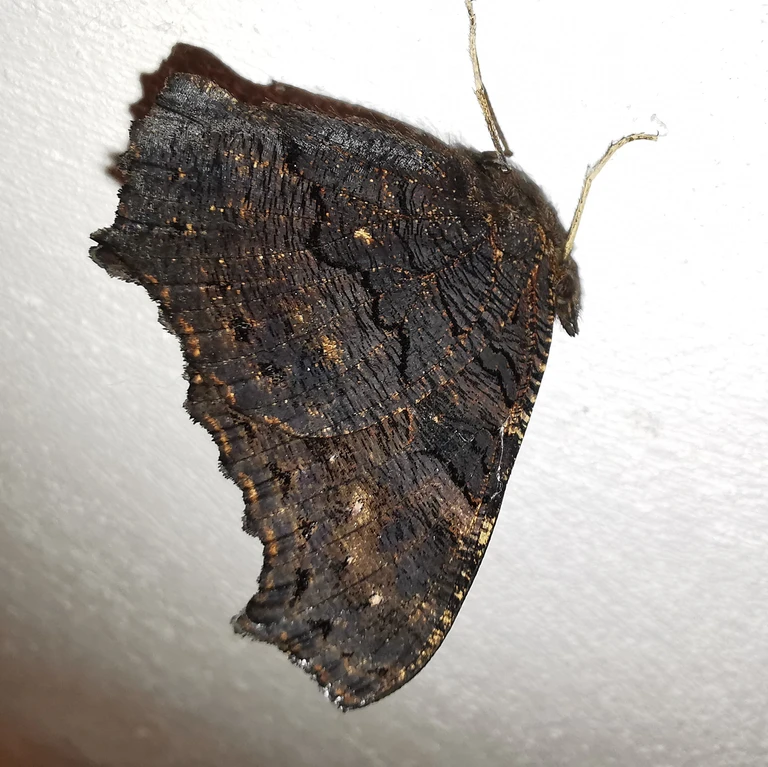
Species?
Aglais io
